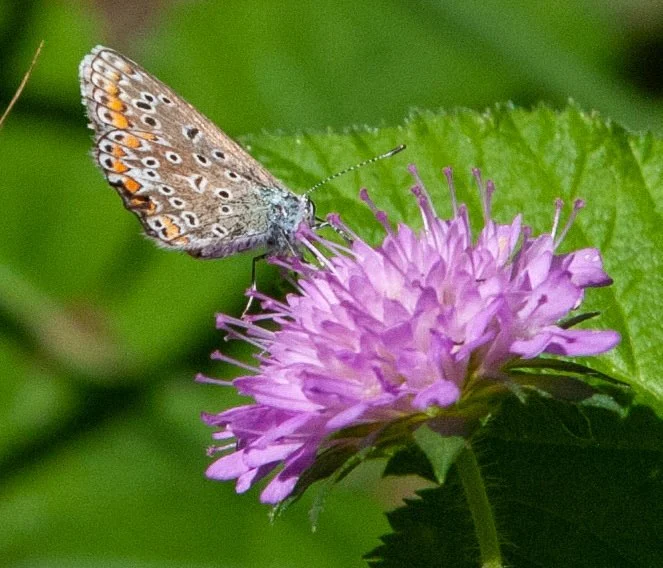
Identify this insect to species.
Polyommatus icarus
